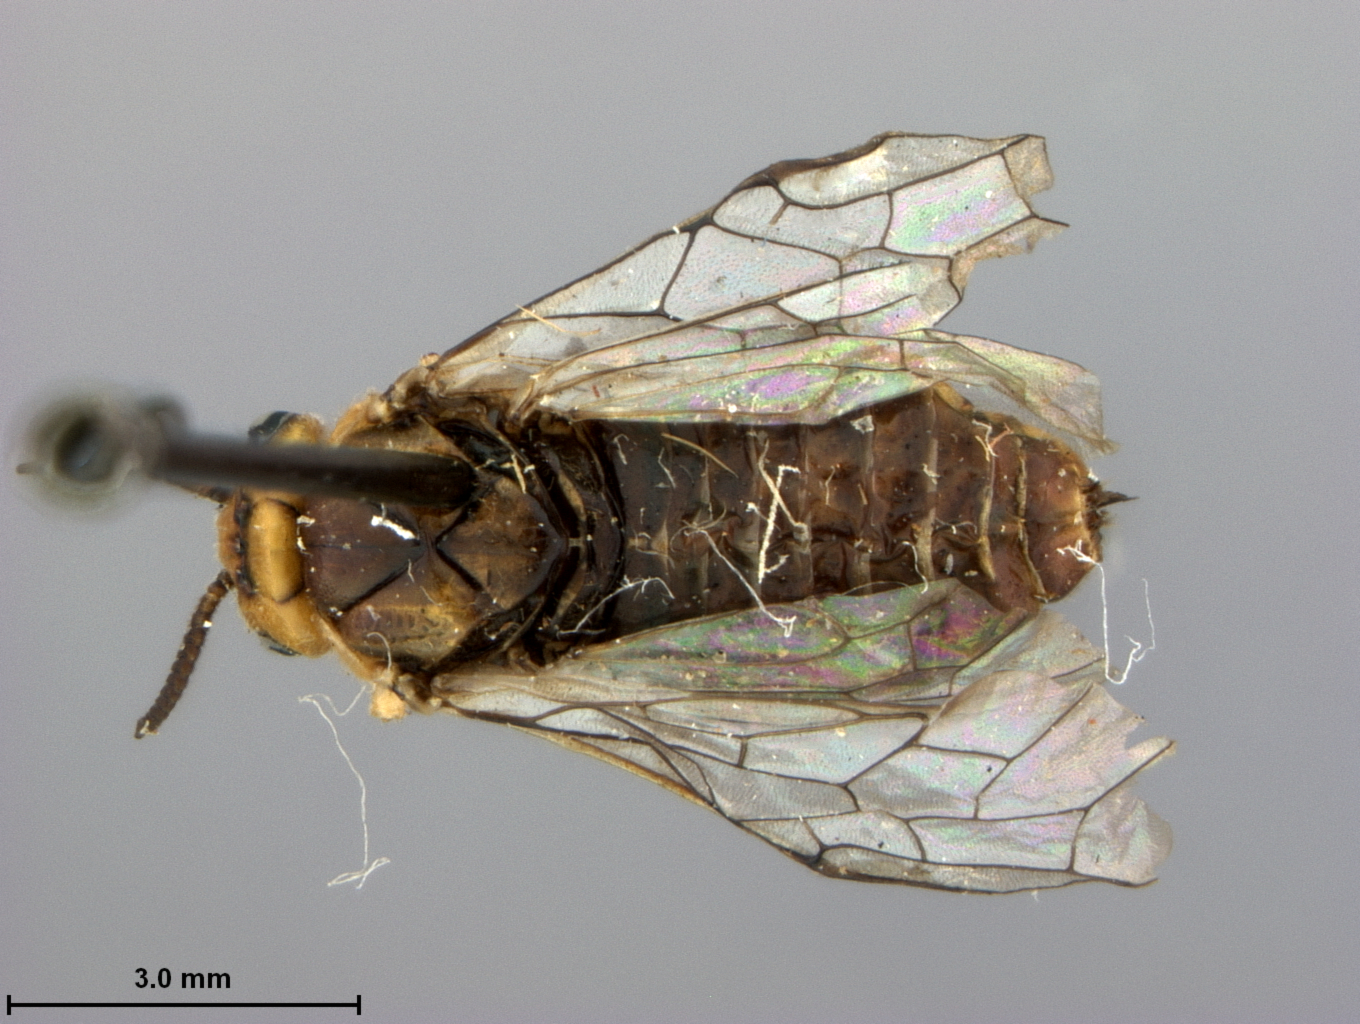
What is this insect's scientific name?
Neodiprion burkei
